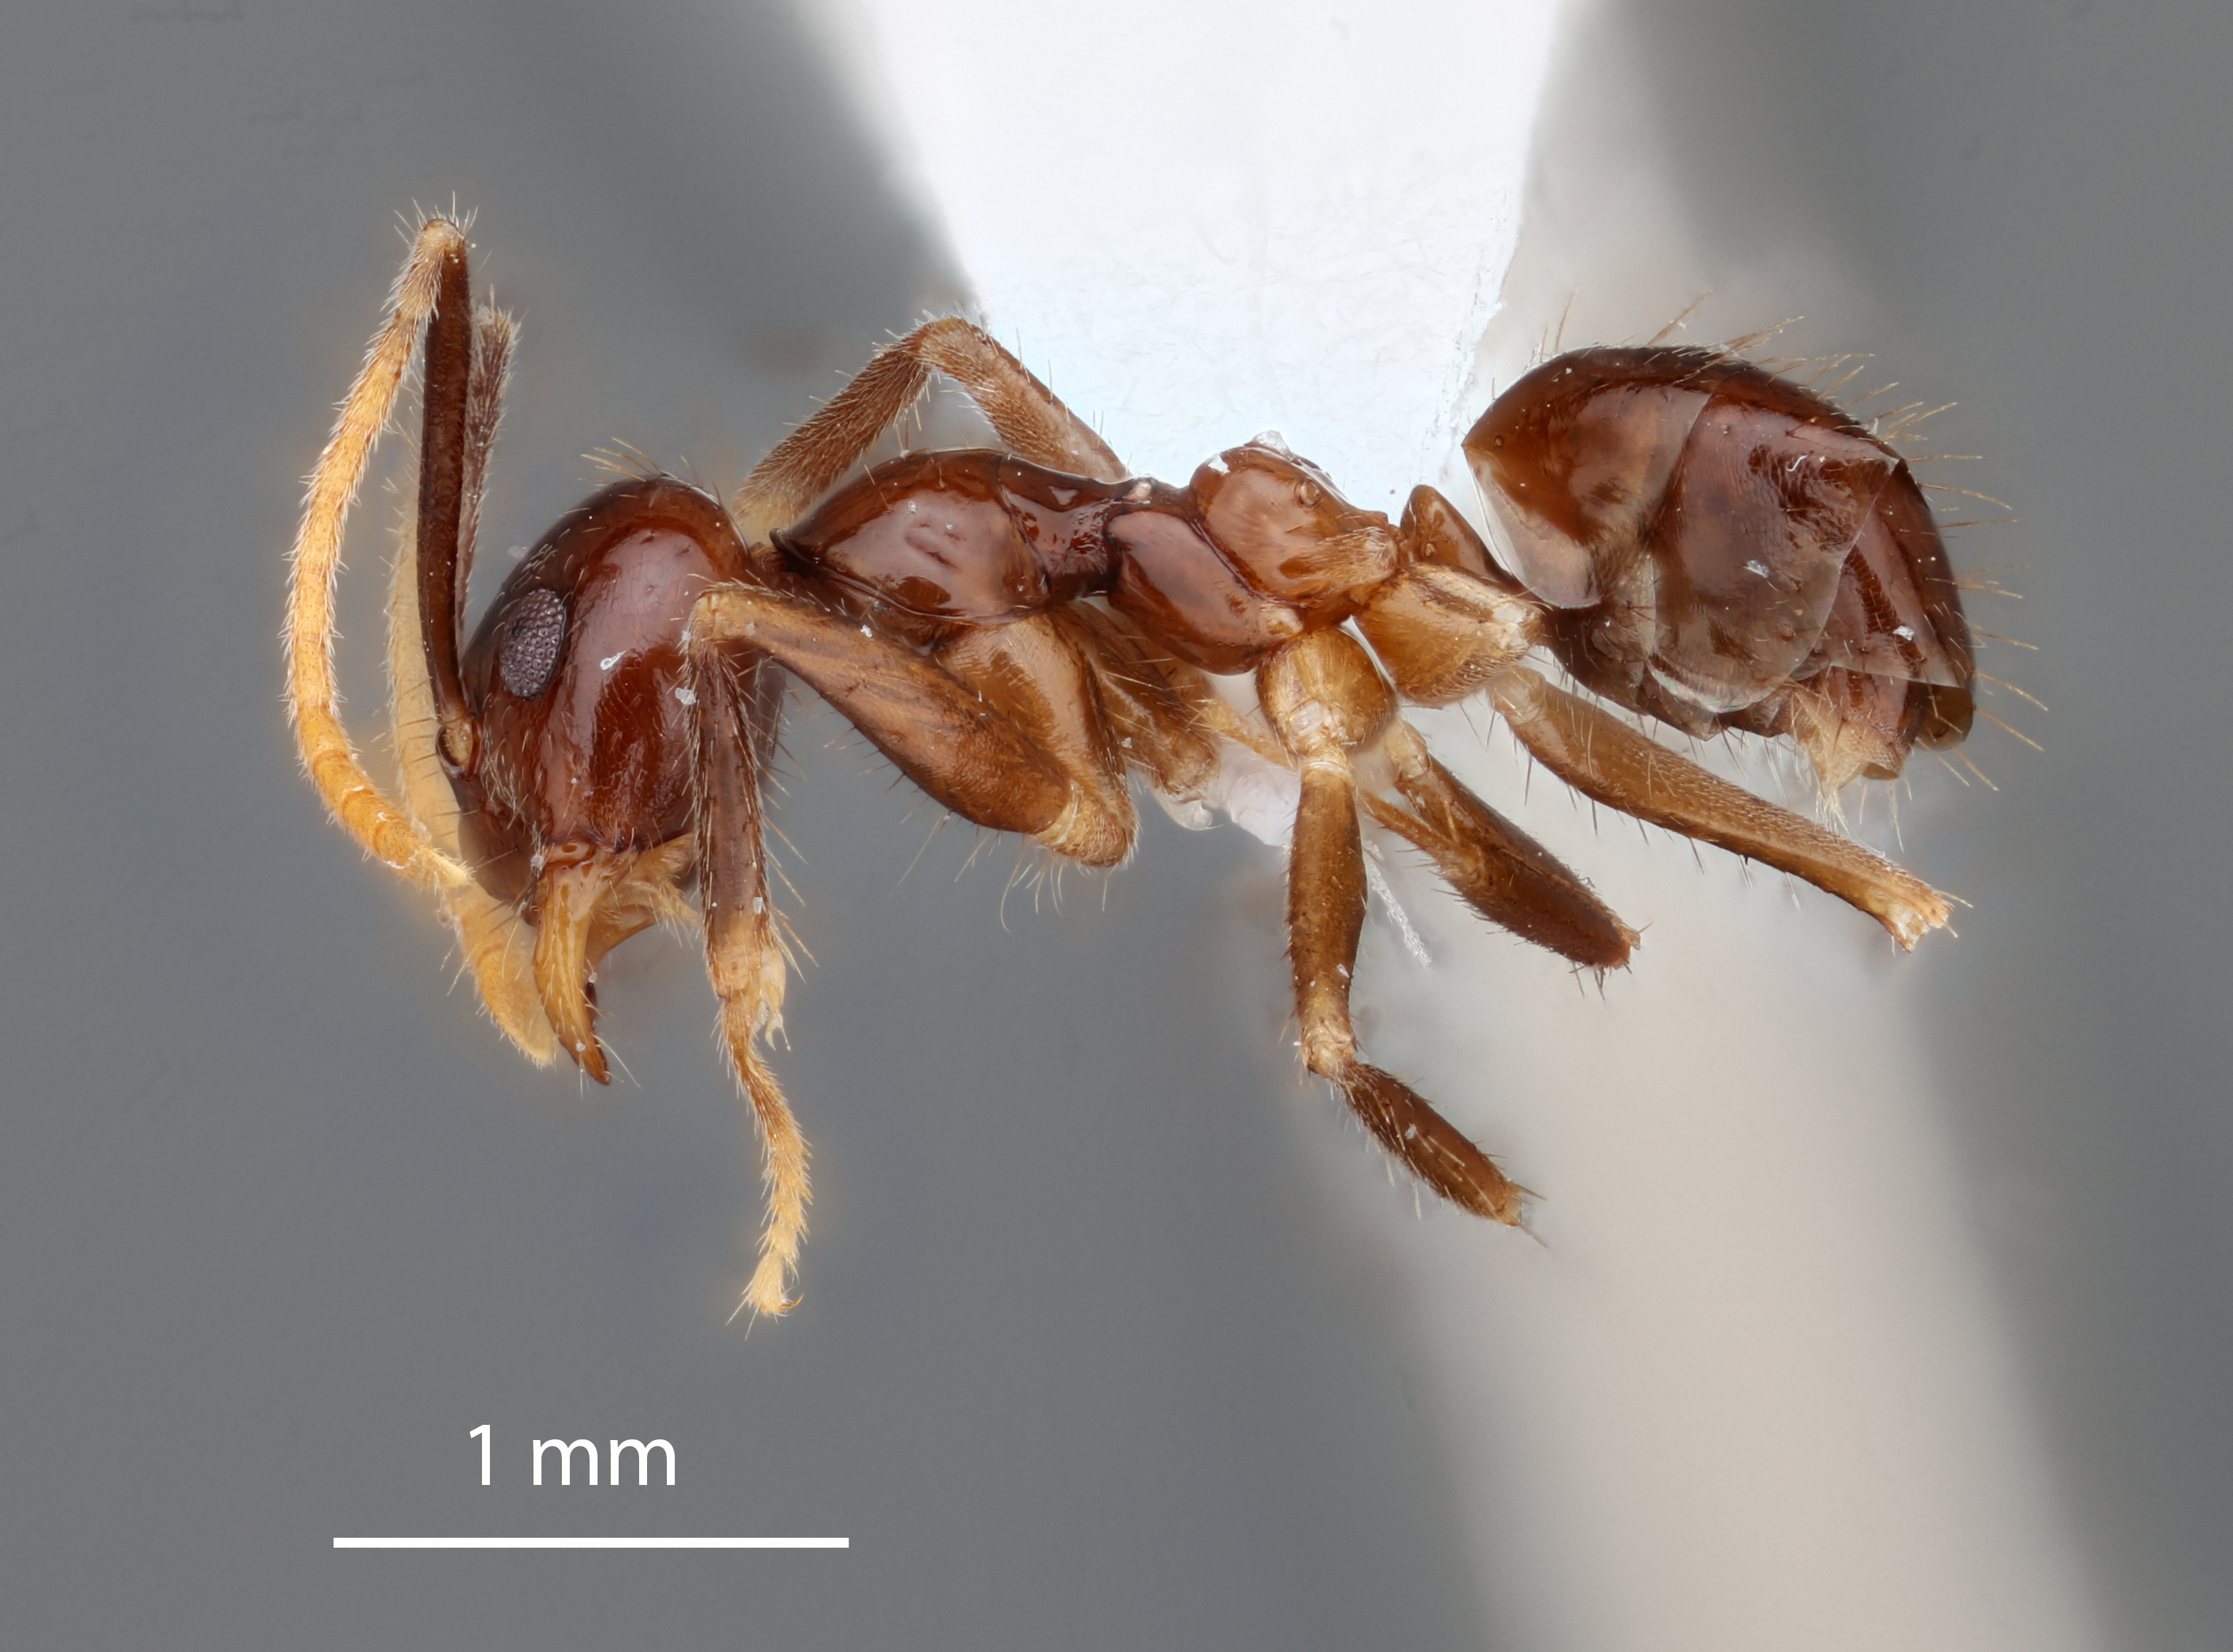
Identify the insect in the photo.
Euprenolepis zeta
